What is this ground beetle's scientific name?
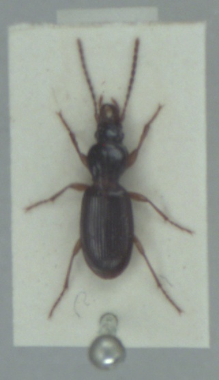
Stomis pumicatus
